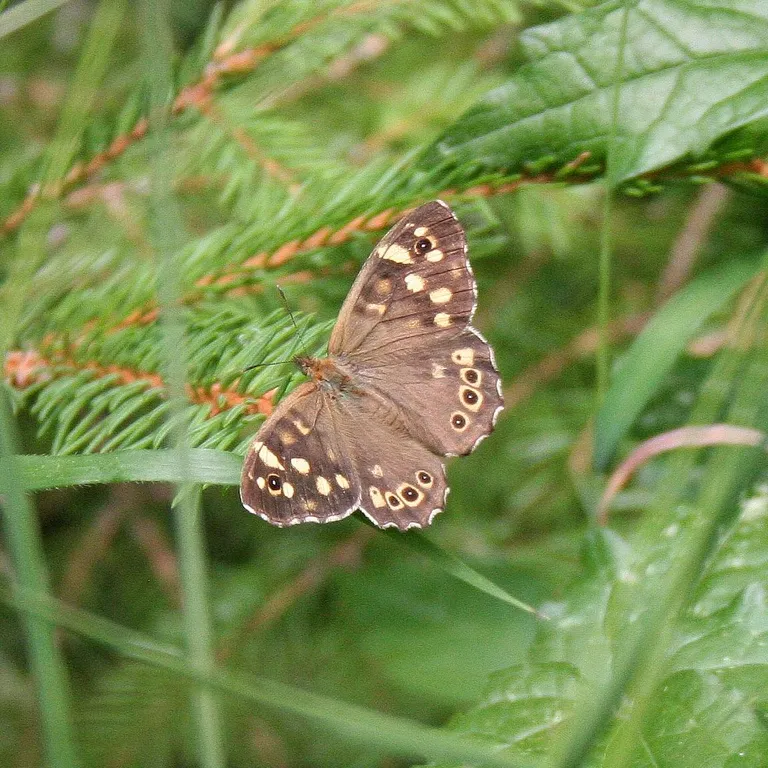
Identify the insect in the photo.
Pararge aegeria
